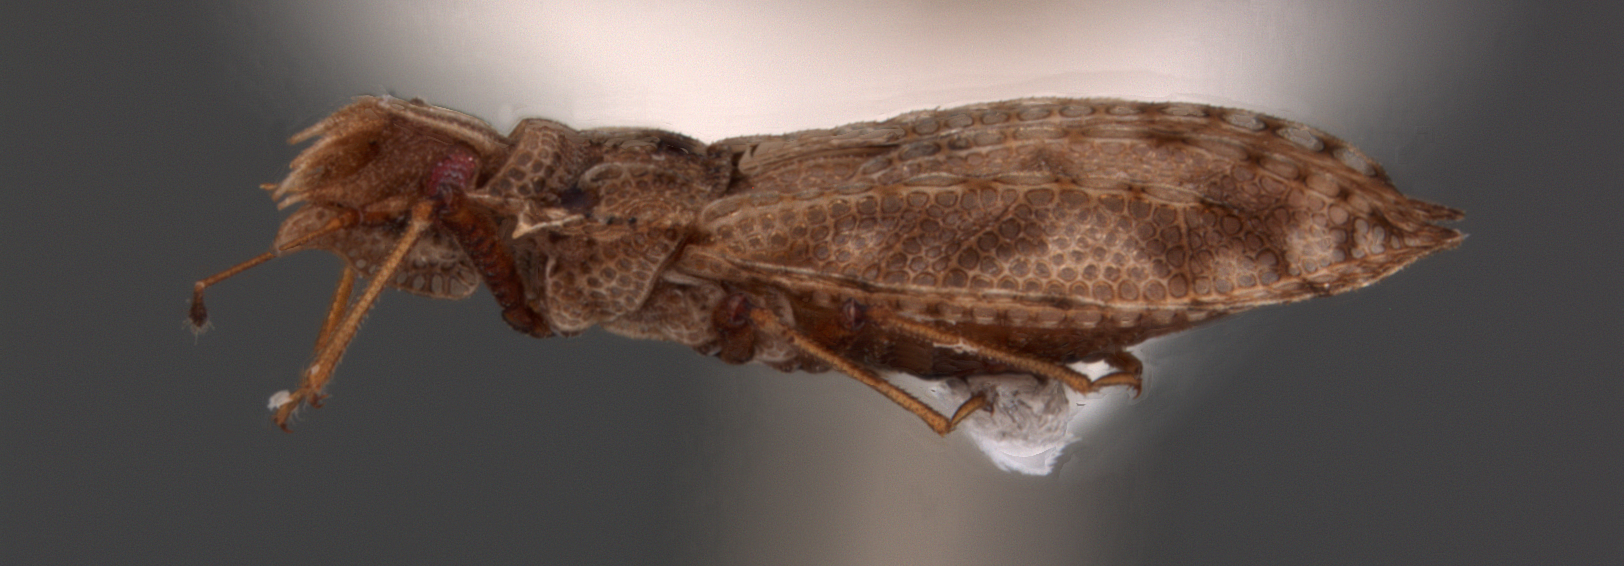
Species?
Phatnoma biordinatum
